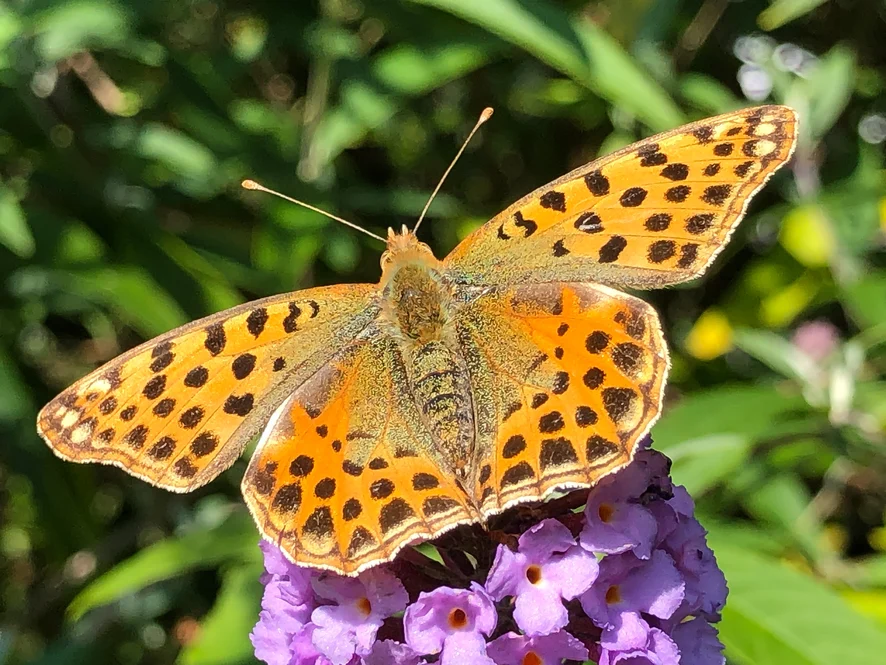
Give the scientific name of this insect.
Issoria lathonia
